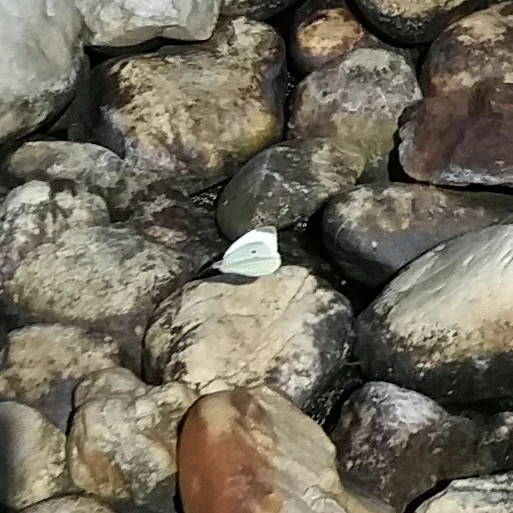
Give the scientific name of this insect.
Pieris rapae
